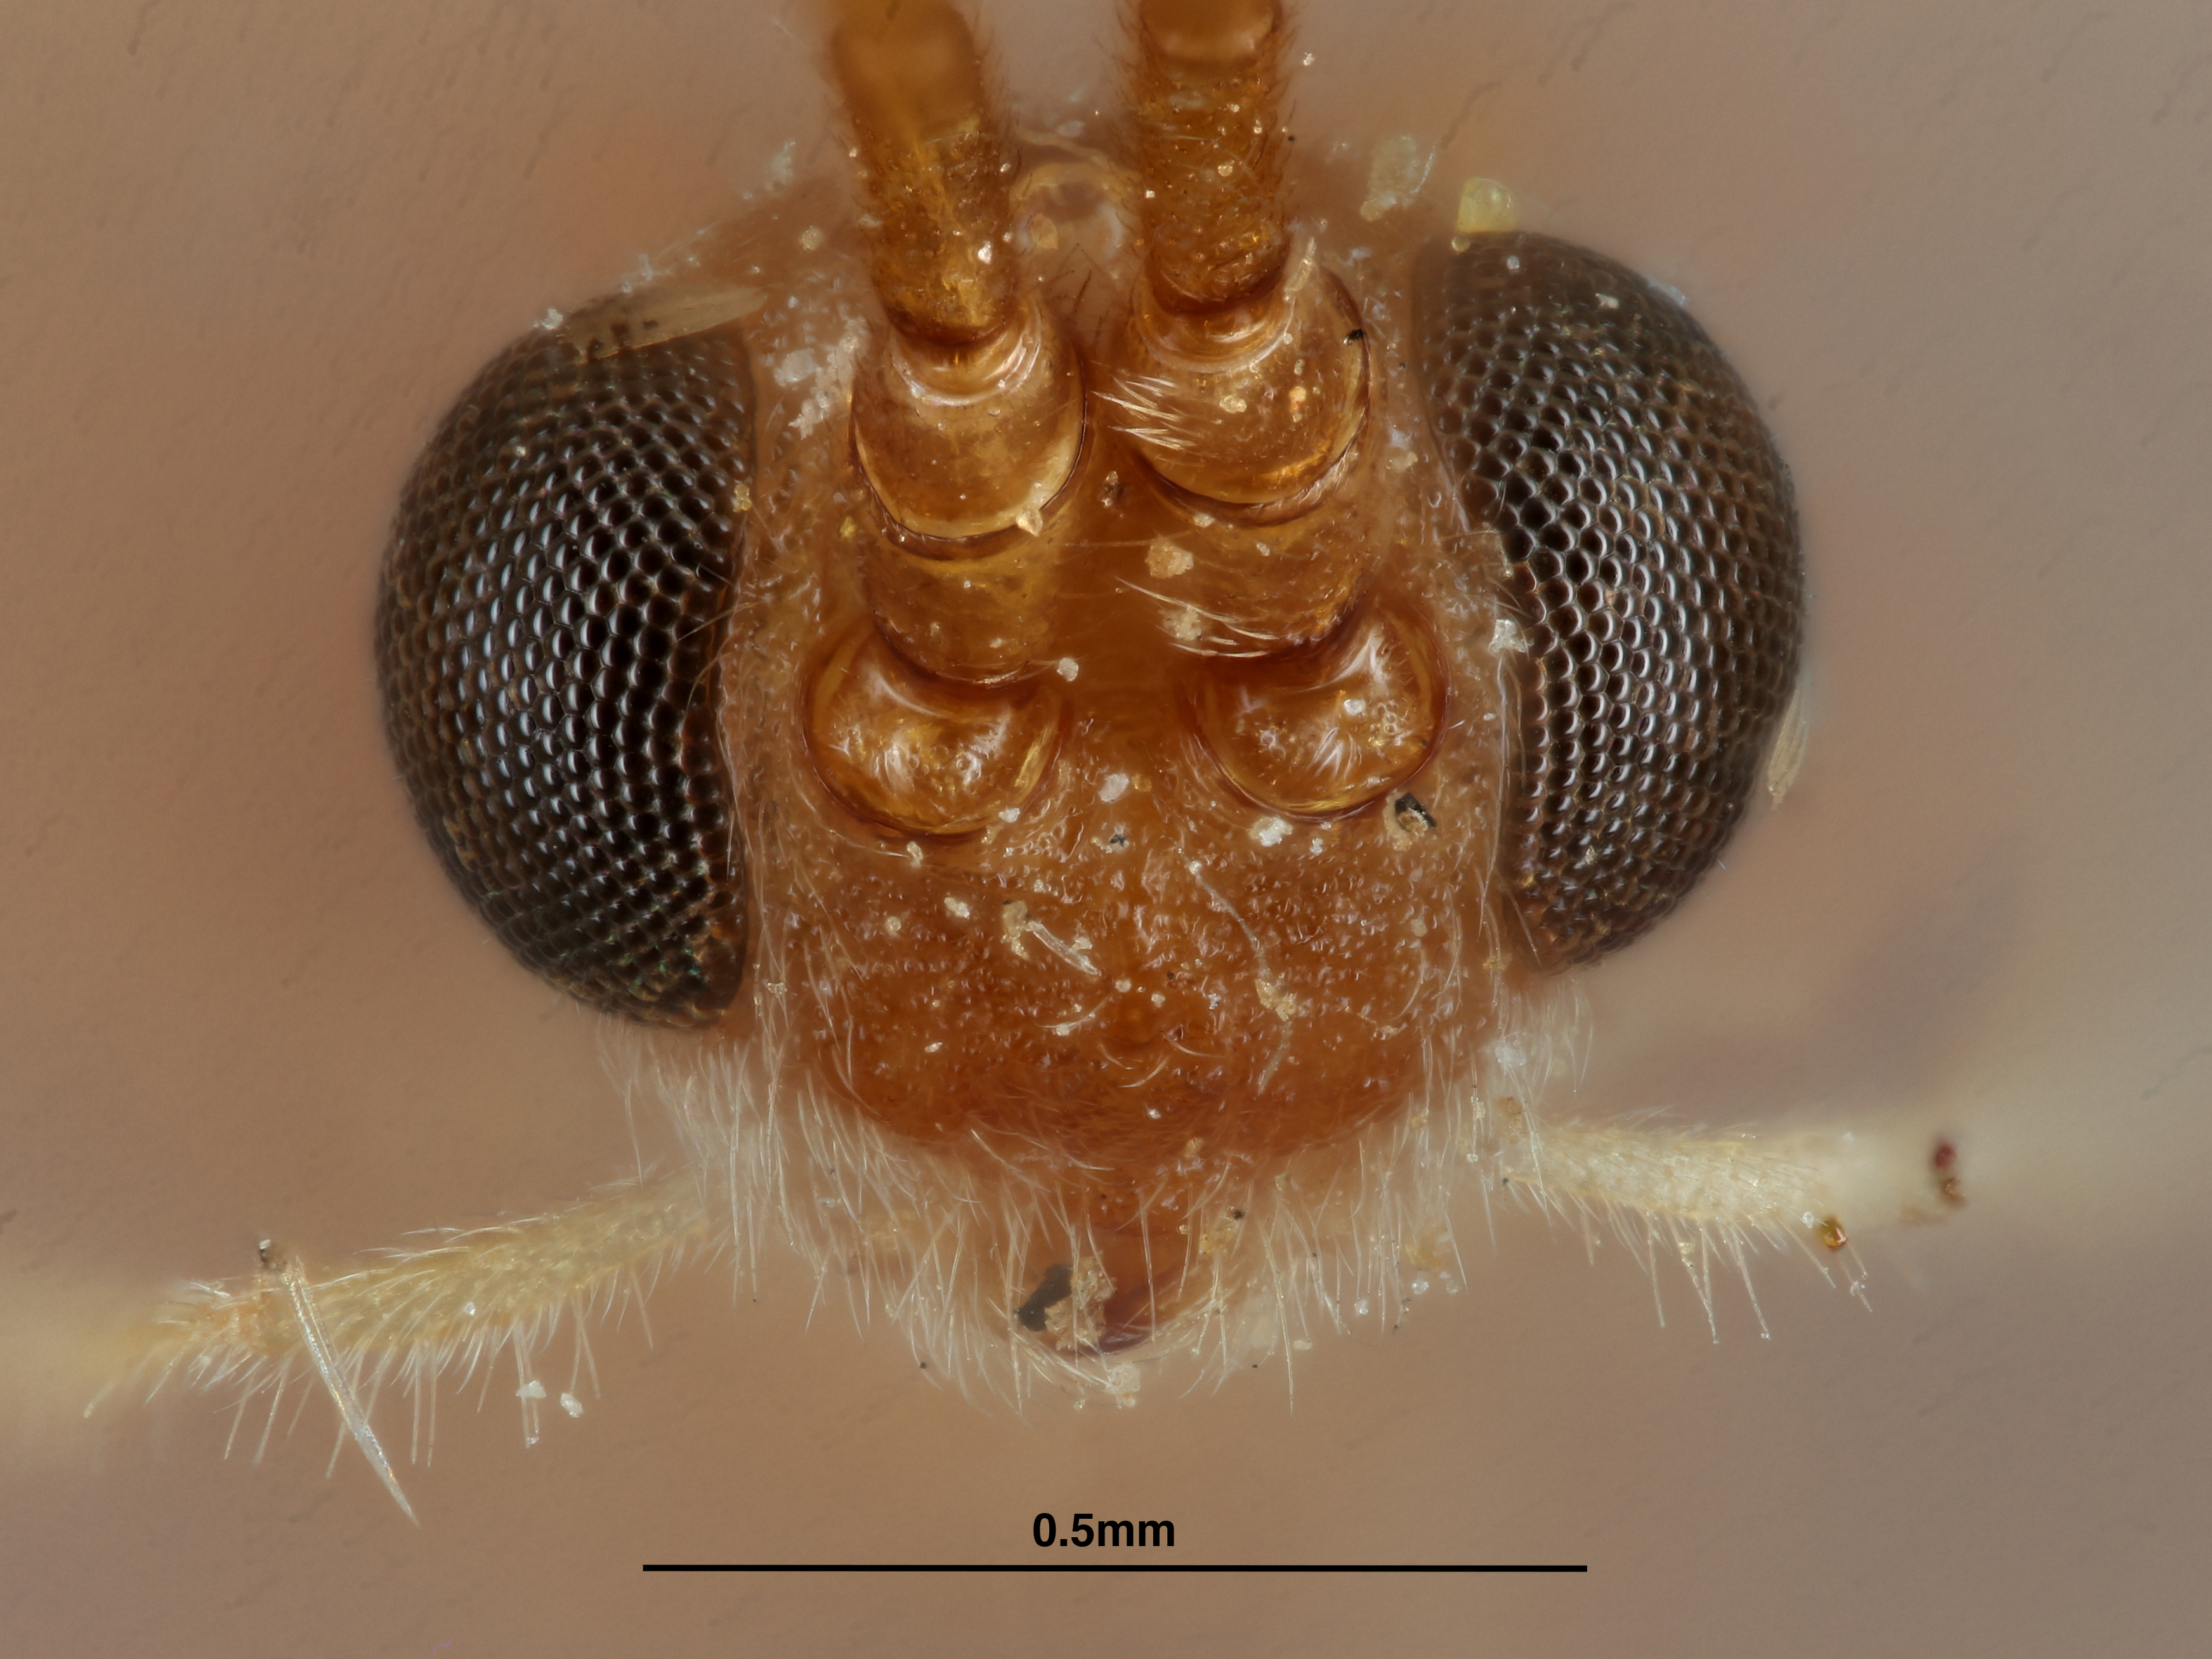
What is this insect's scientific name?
Heterogamus longicollis
